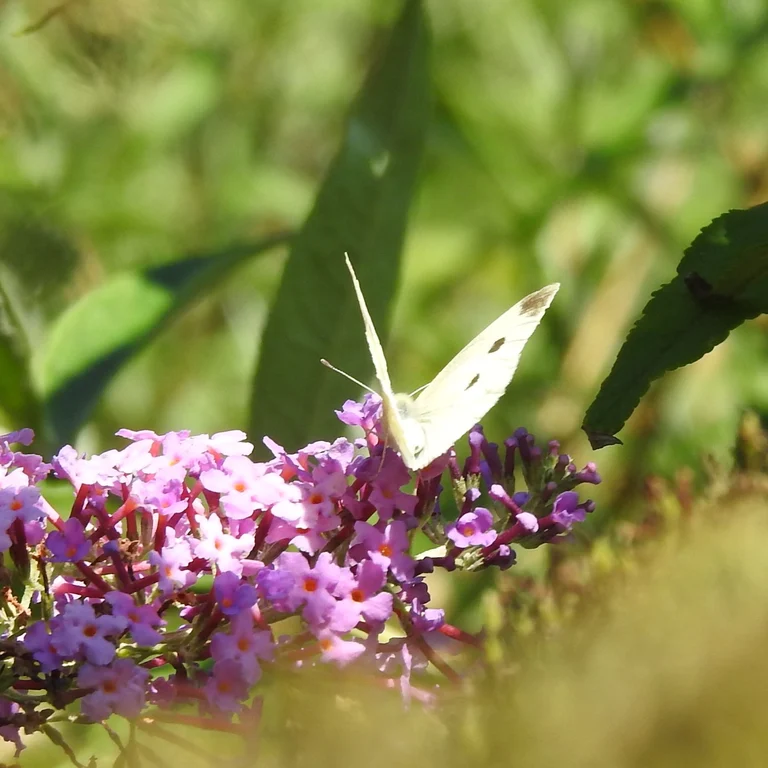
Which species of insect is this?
Pieris rapae
